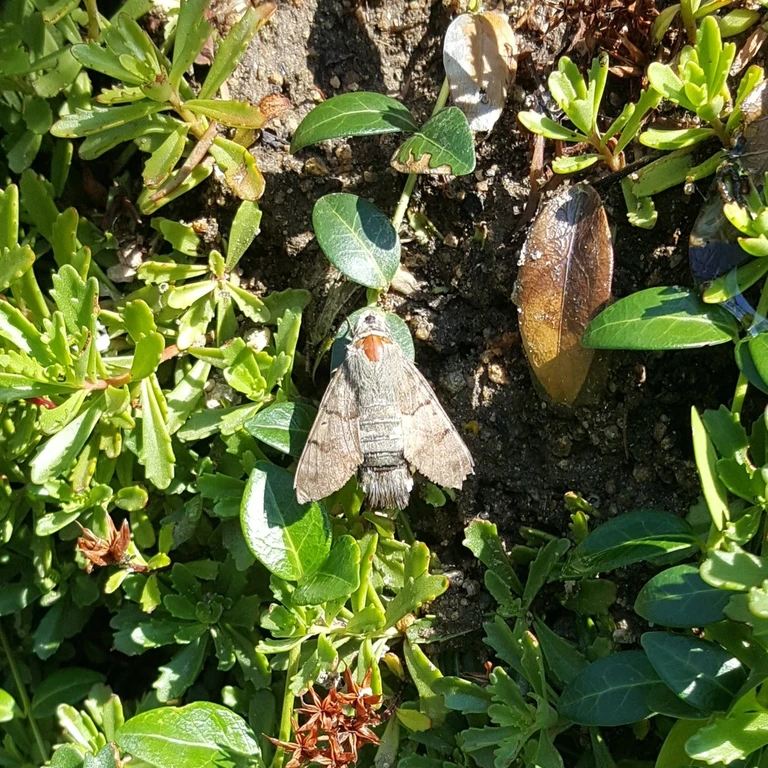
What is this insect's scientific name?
Macroglossum stellatarum
